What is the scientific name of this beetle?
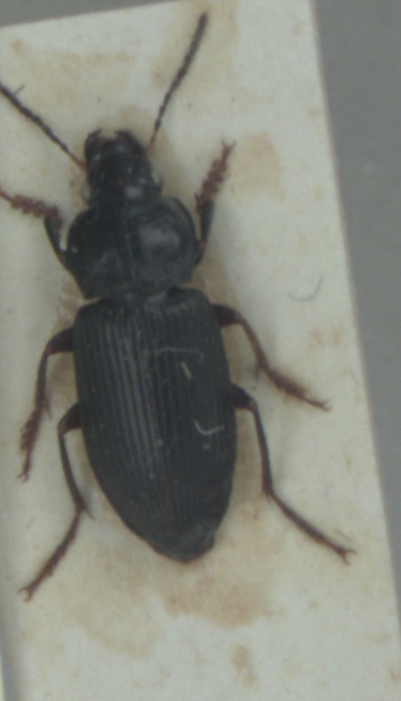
Anisodactylus binotatus
